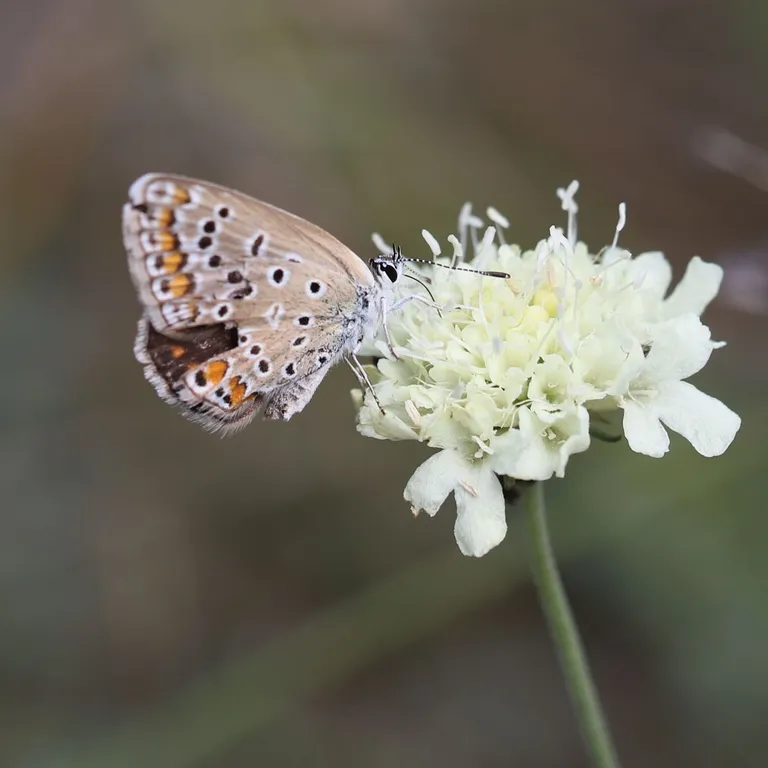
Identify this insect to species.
Polyommatus icarus
